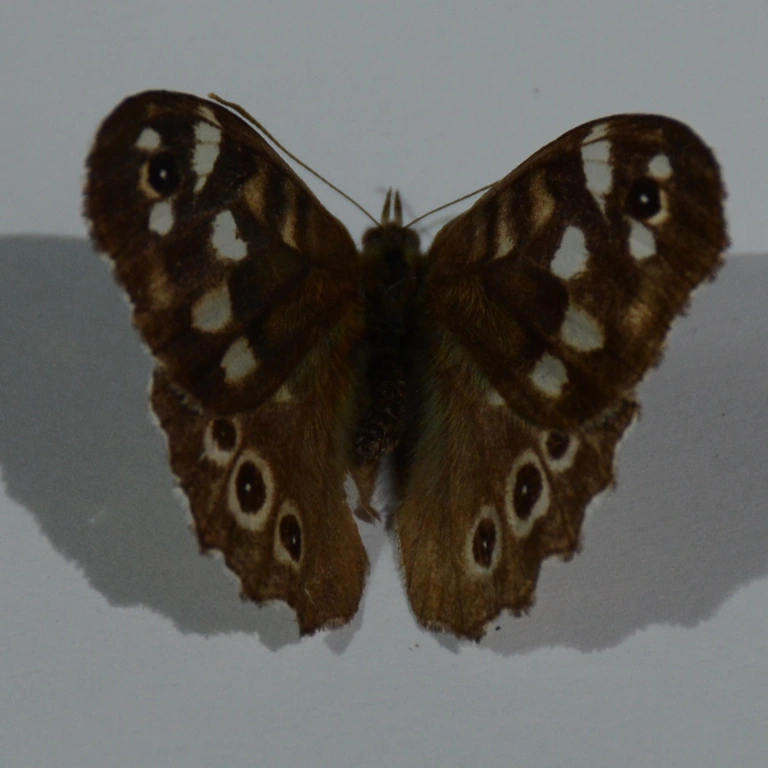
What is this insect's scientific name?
Pararge aegeria
